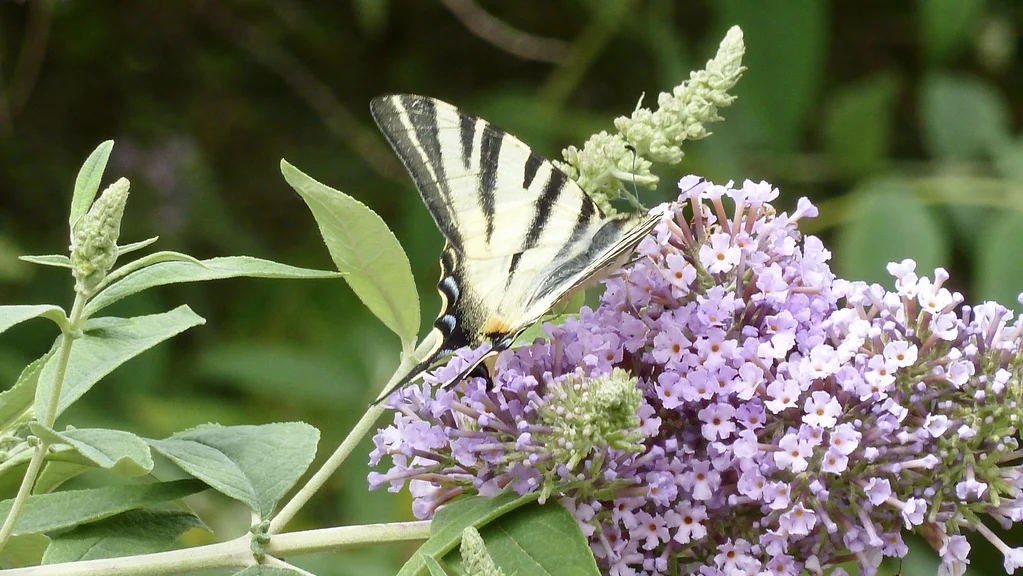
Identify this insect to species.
Iphiclides podalirius
